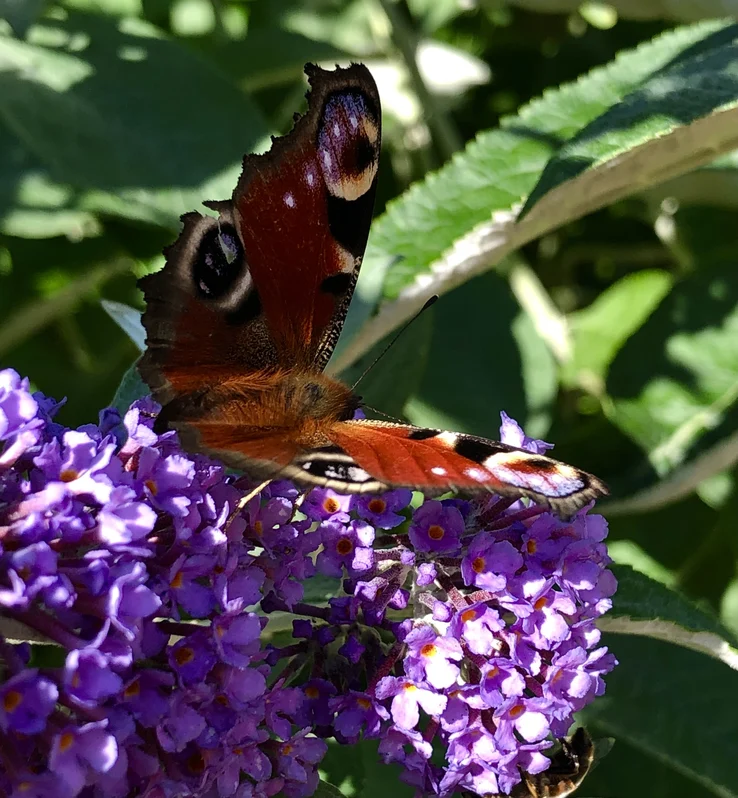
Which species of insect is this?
Aglais io
